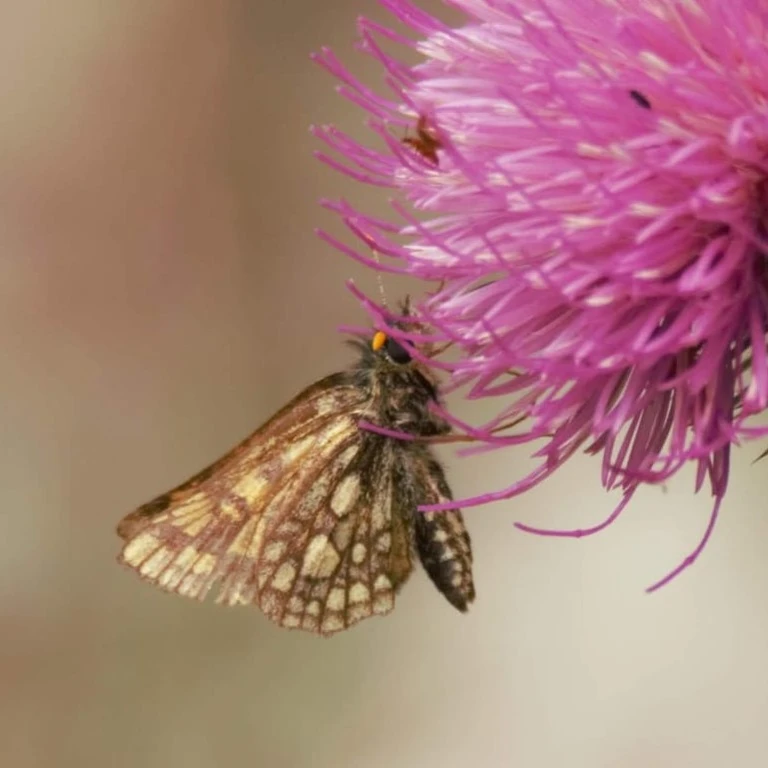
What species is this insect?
Carterocephalus palaemon
